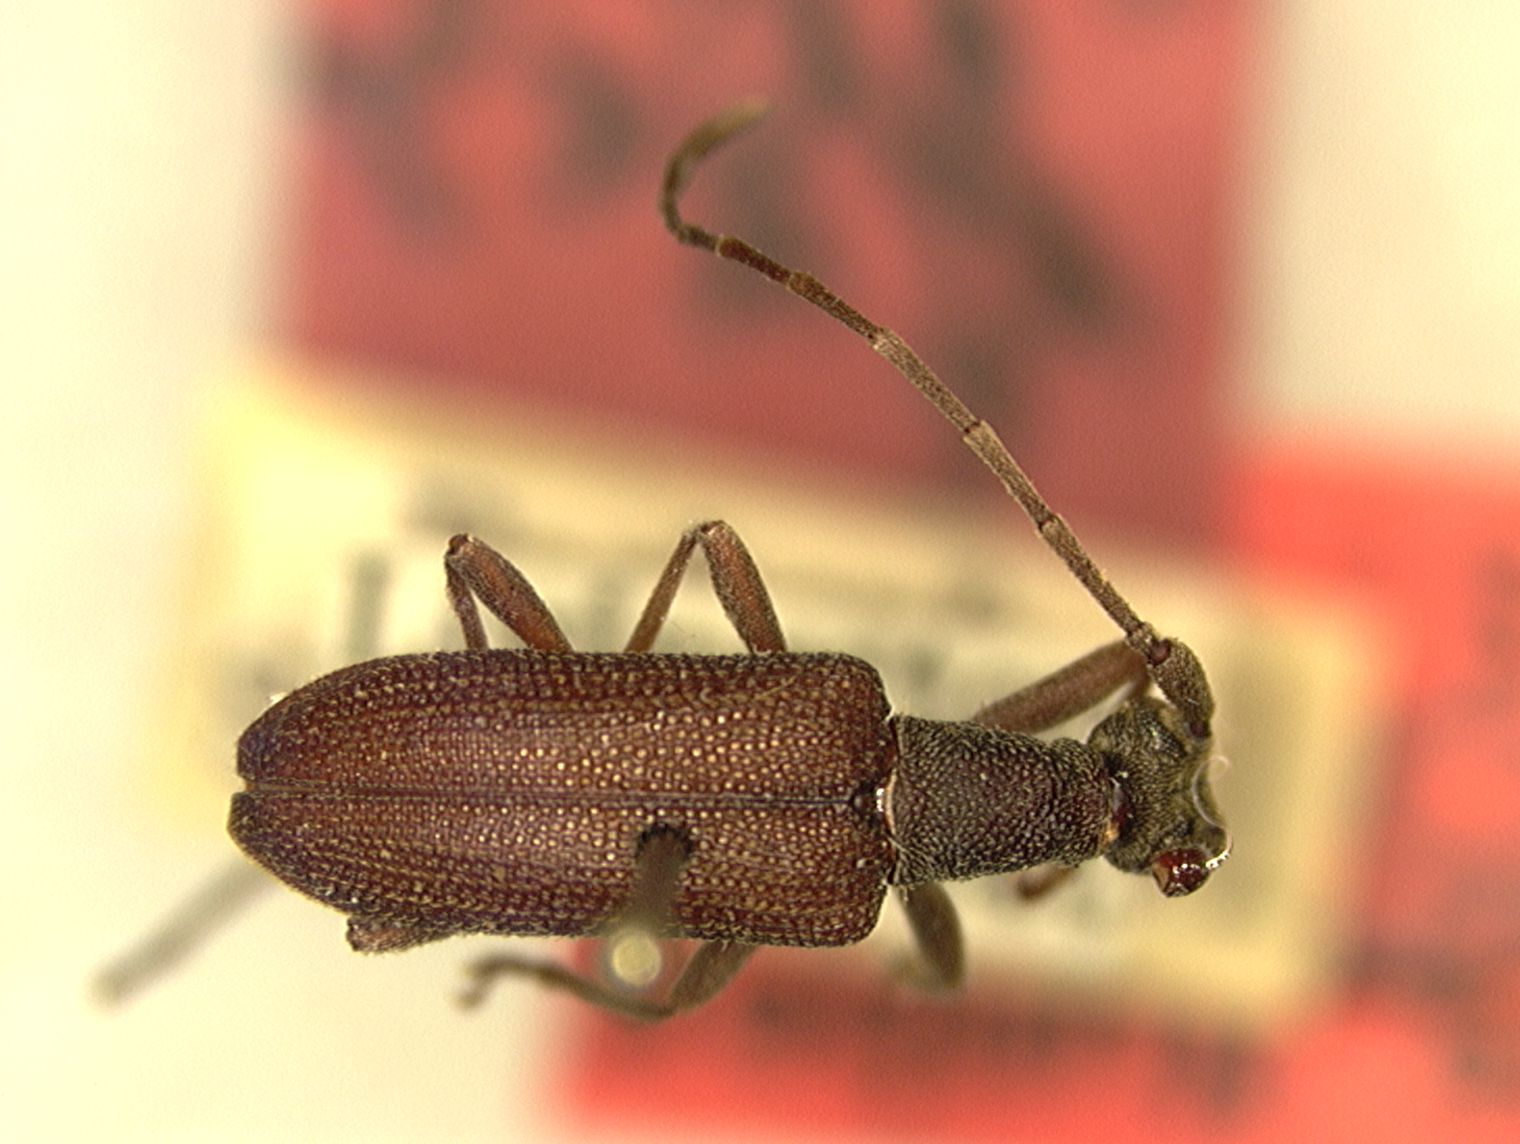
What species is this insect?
Noctileptura seriata
